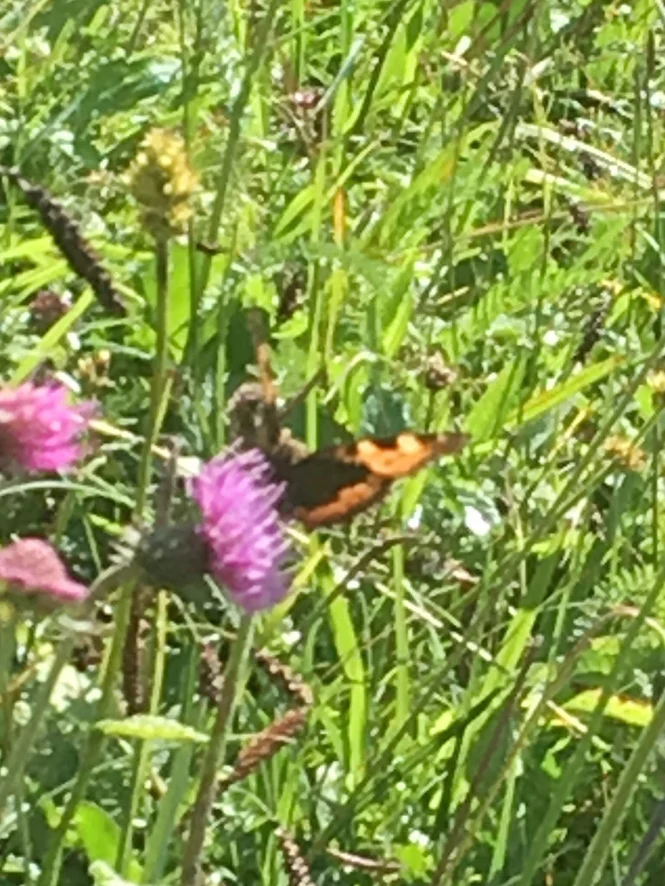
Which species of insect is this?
Aglais urticae
